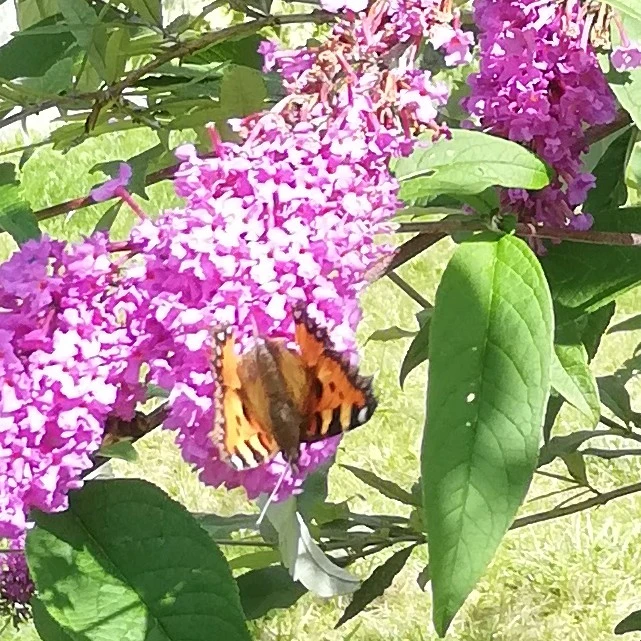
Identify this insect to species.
Aglais urticae
